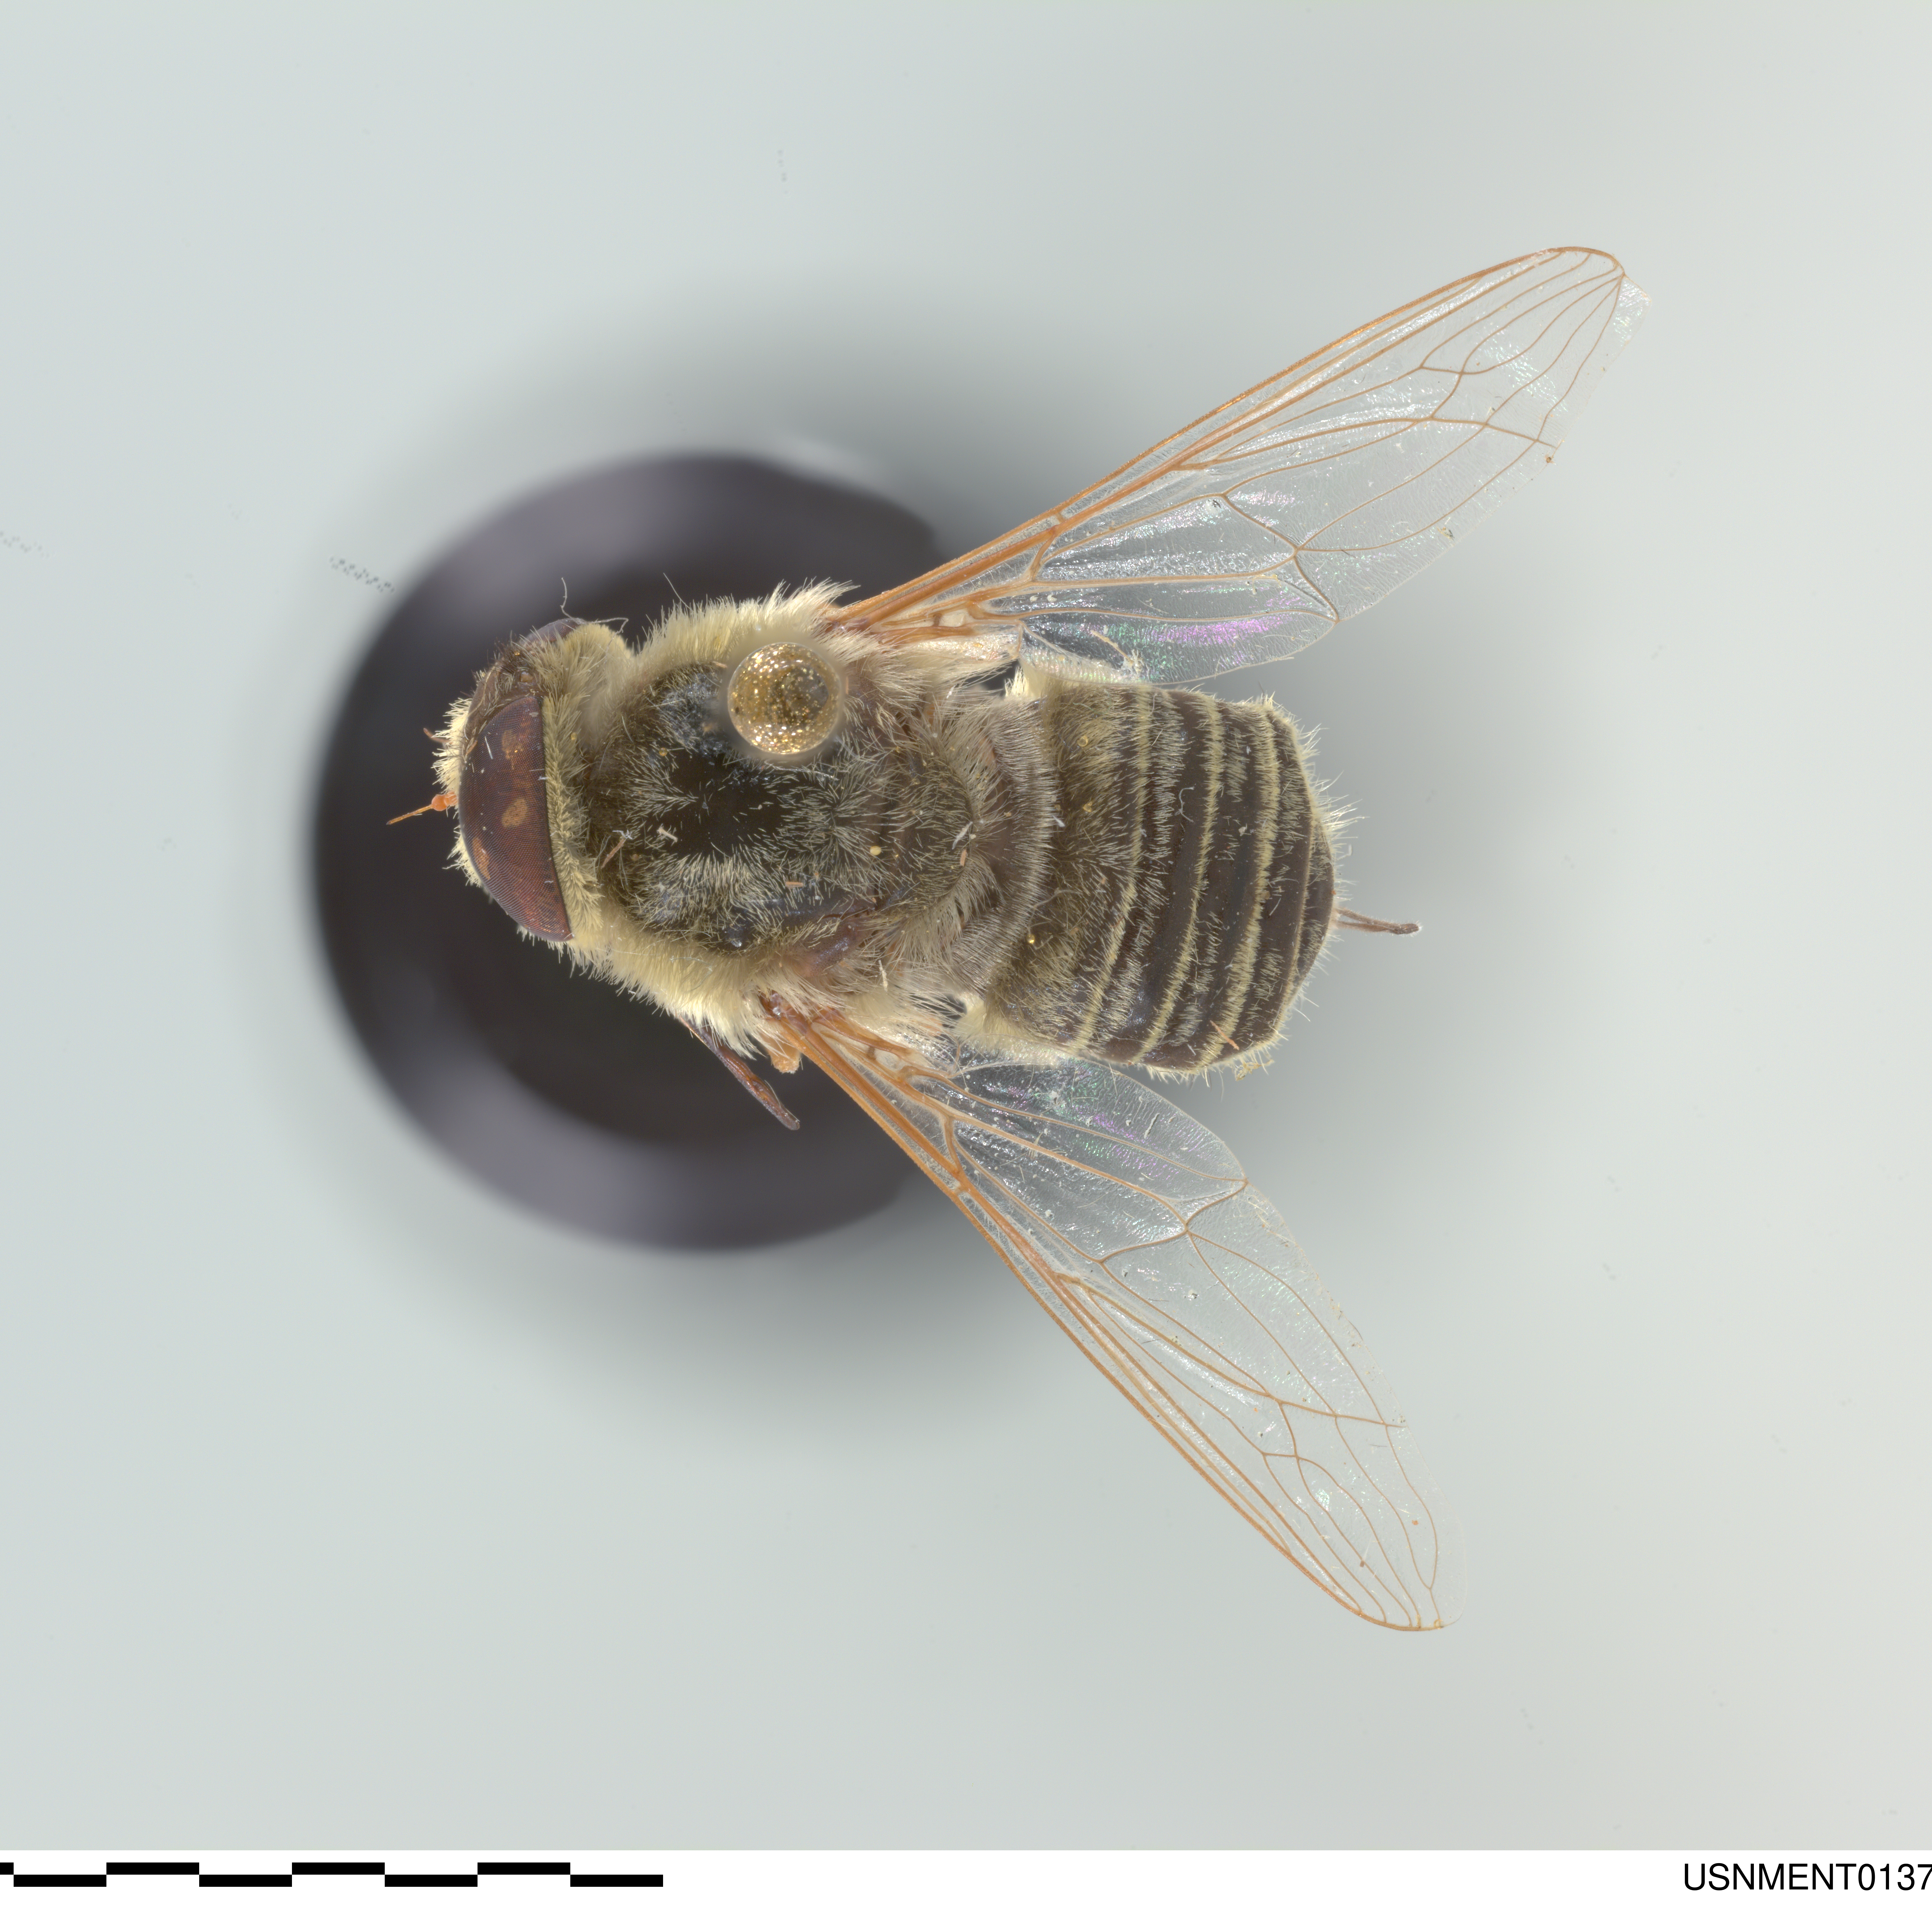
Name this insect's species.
Neorhynchocephalus sackenii
